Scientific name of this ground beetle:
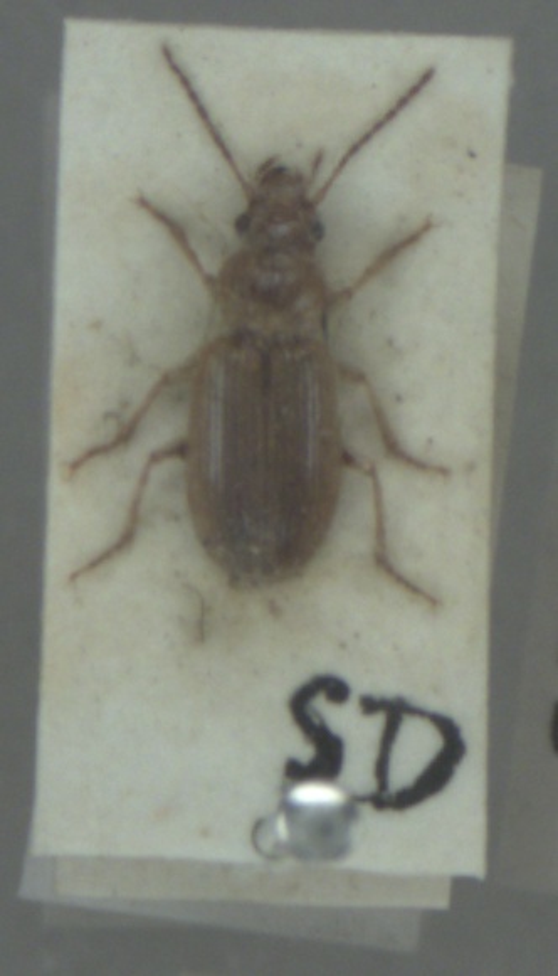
Dicheirotrichus gustavii
